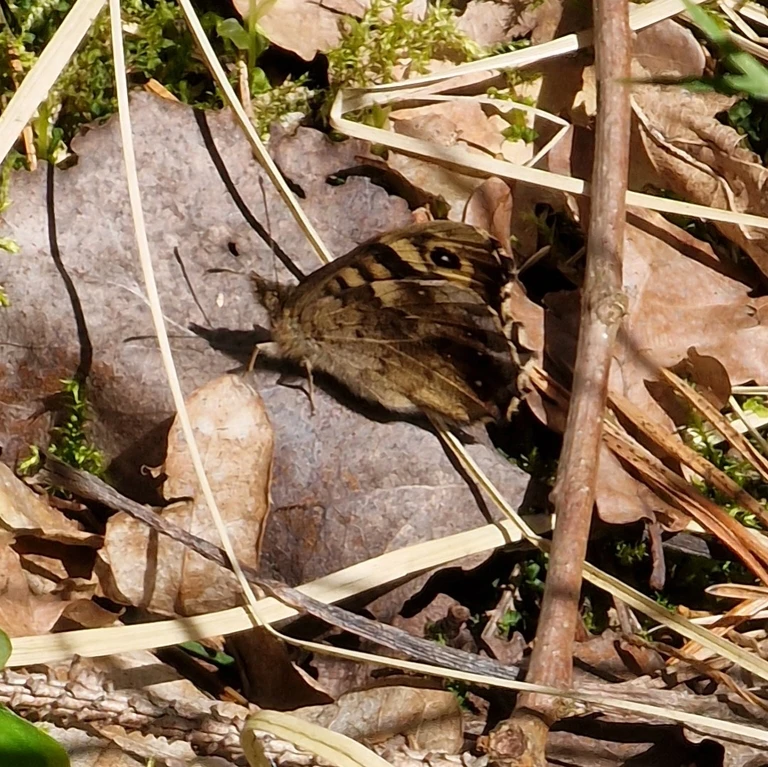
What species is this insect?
Pararge aegeria
